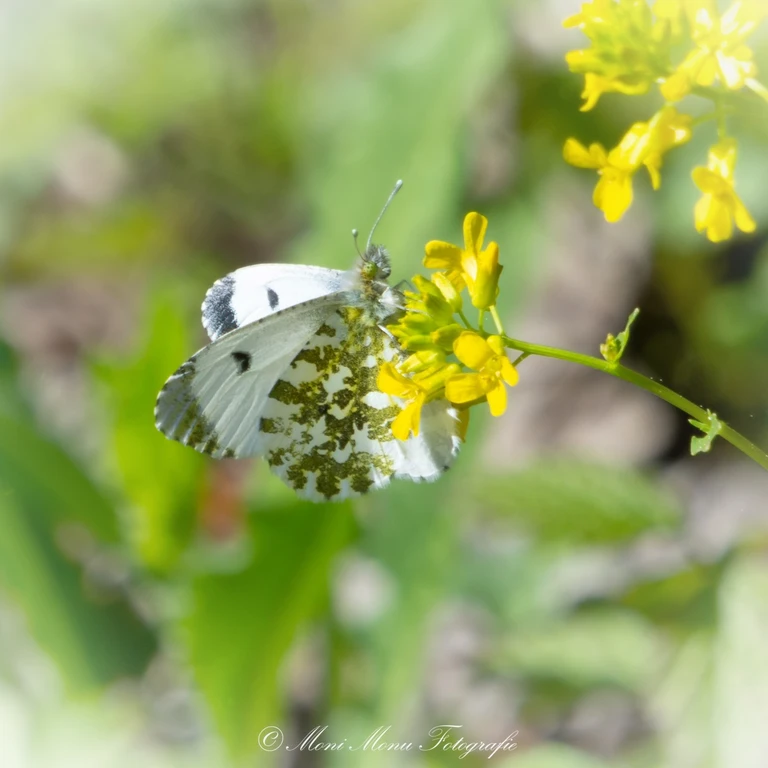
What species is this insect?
Anthocharis cardamines
